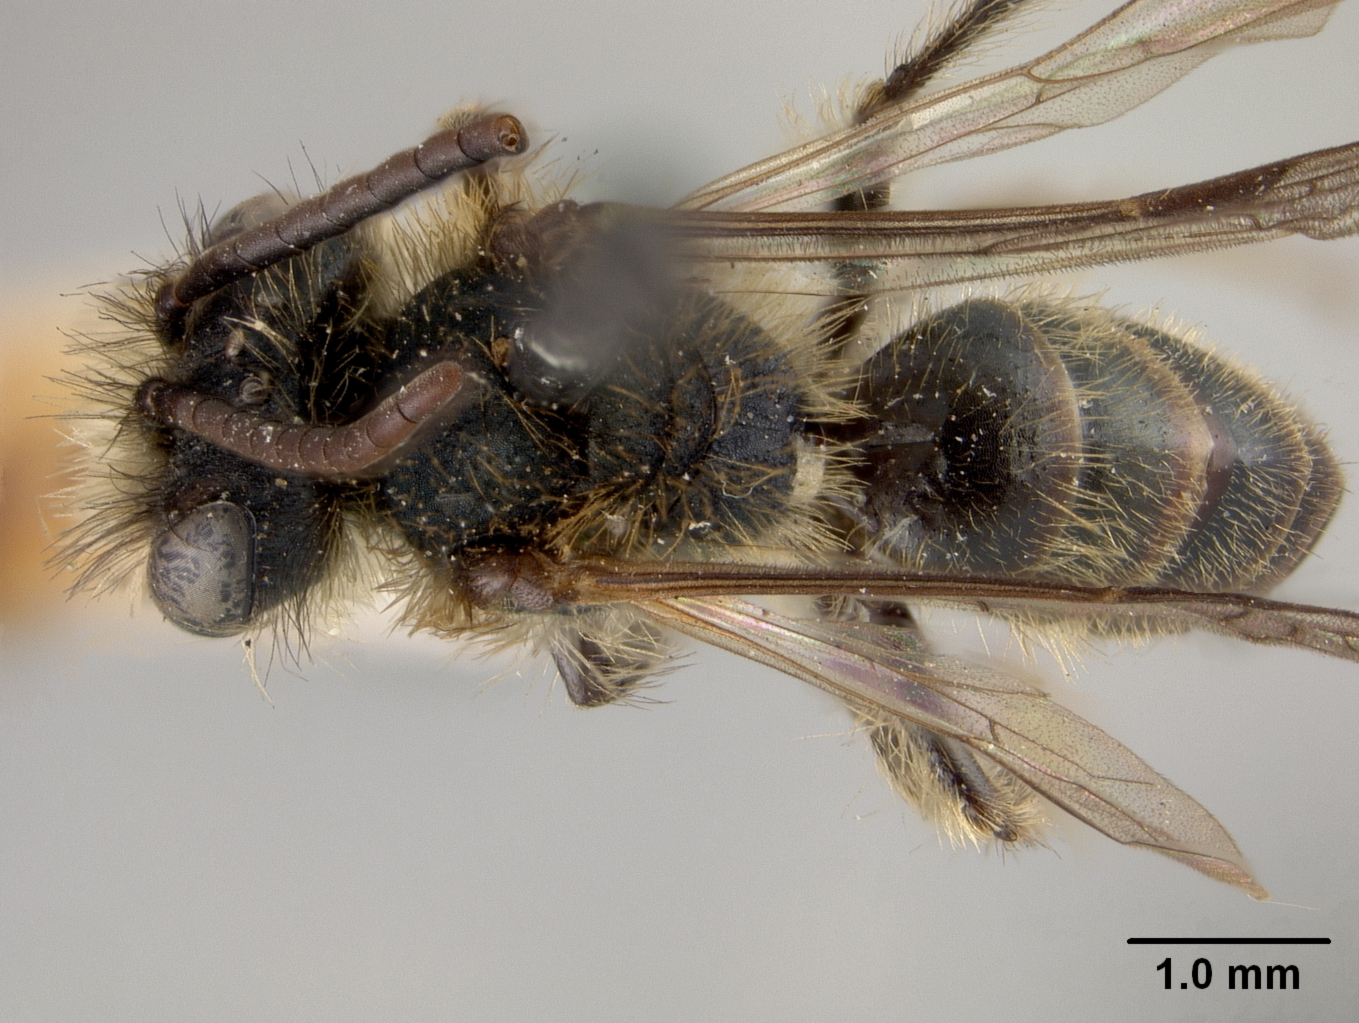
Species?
Andrena claremonti
